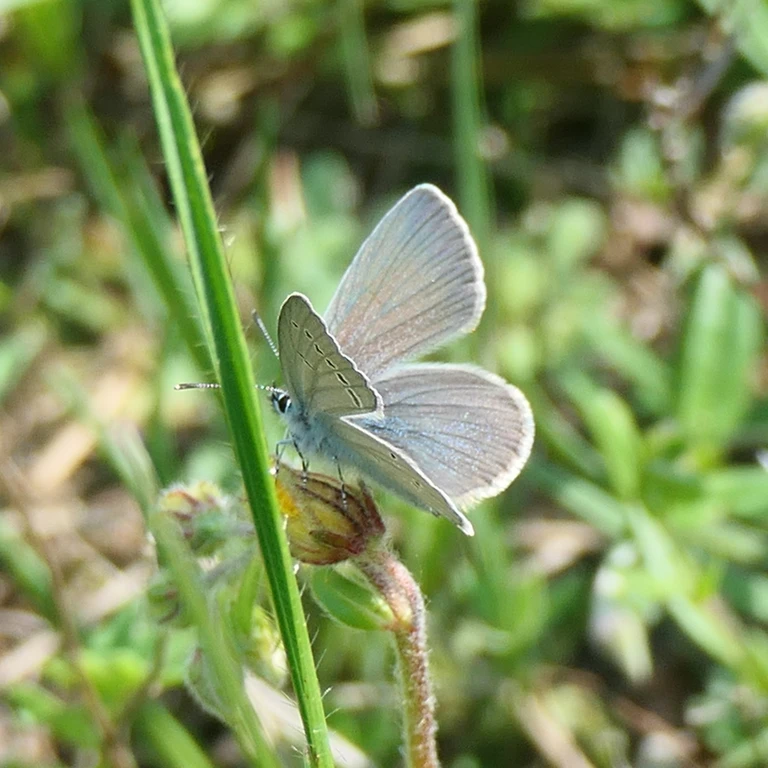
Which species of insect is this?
Cupido minimus
